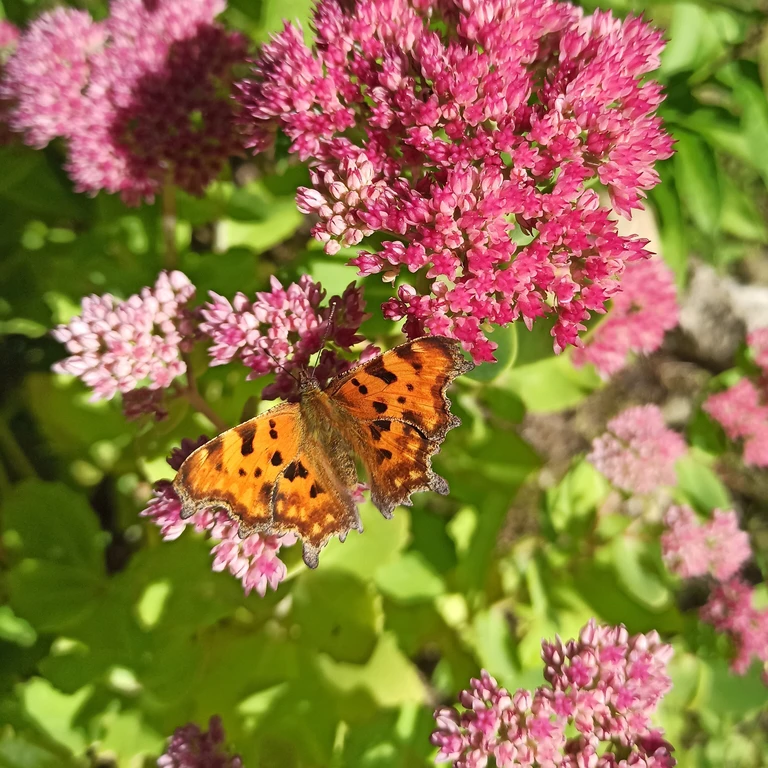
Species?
Polygonia c-album
